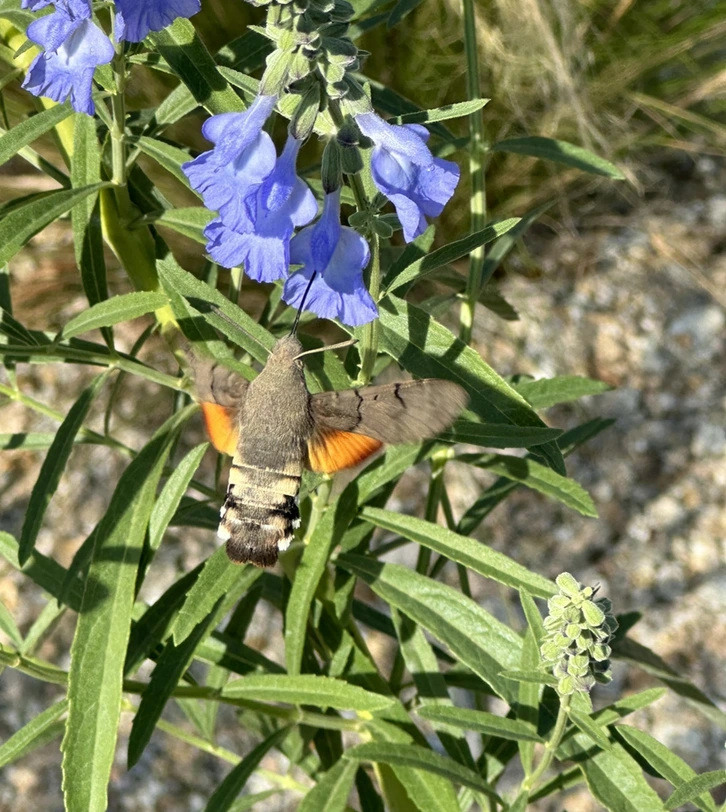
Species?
Macroglossum stellatarum
